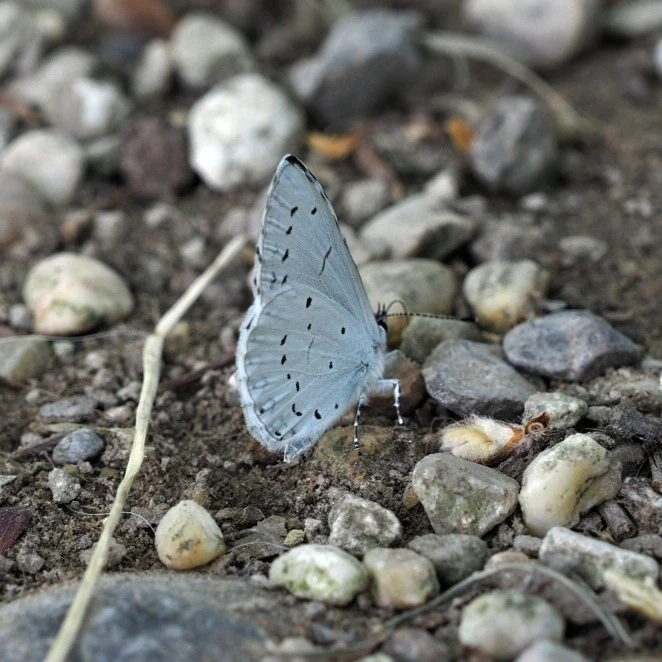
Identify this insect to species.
Celastrina argiolus
